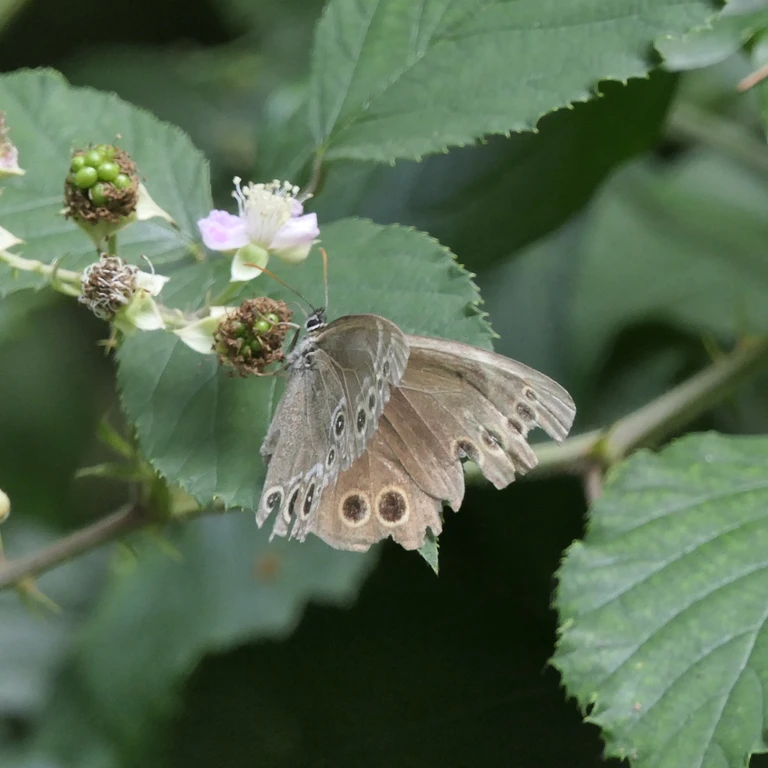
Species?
Lopinga achine (also Pararge achine)
